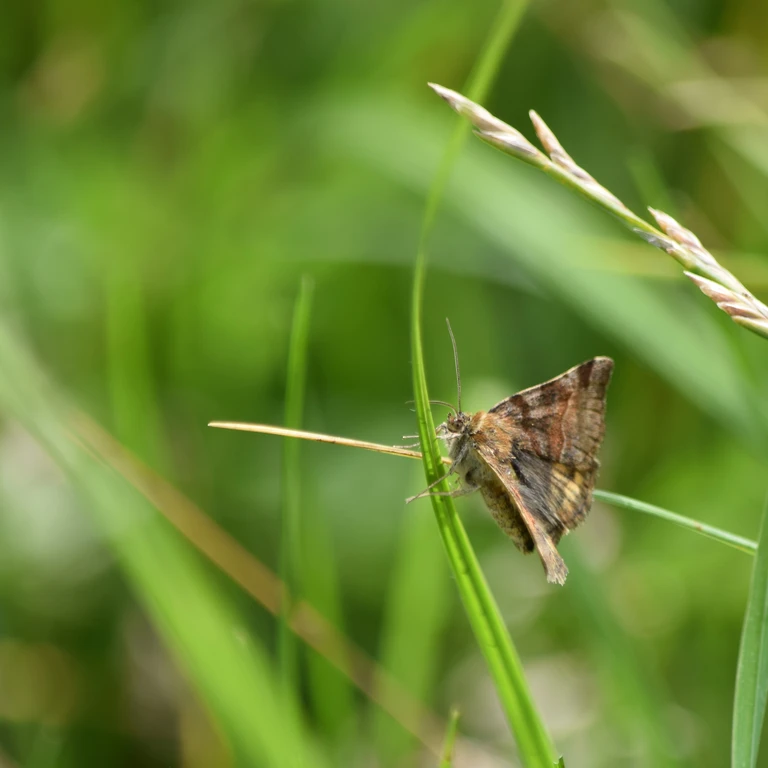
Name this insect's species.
Euclidia glyphica
